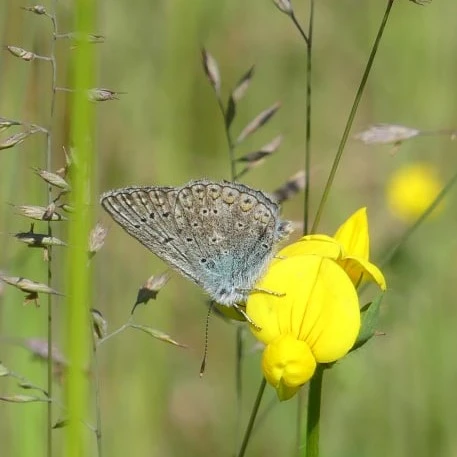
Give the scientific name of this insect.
Polyommatus icarus
